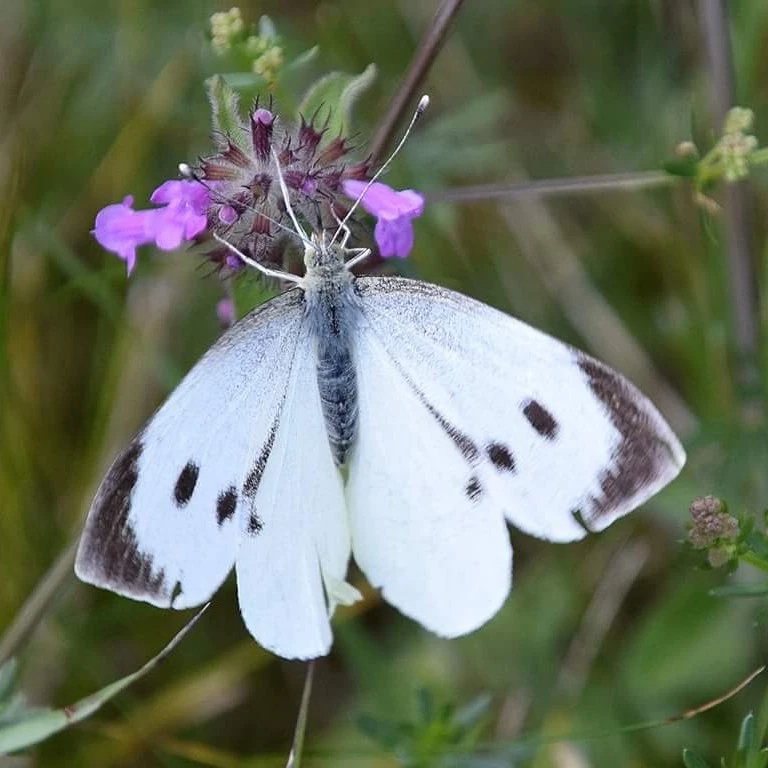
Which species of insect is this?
Pieris brassicae
